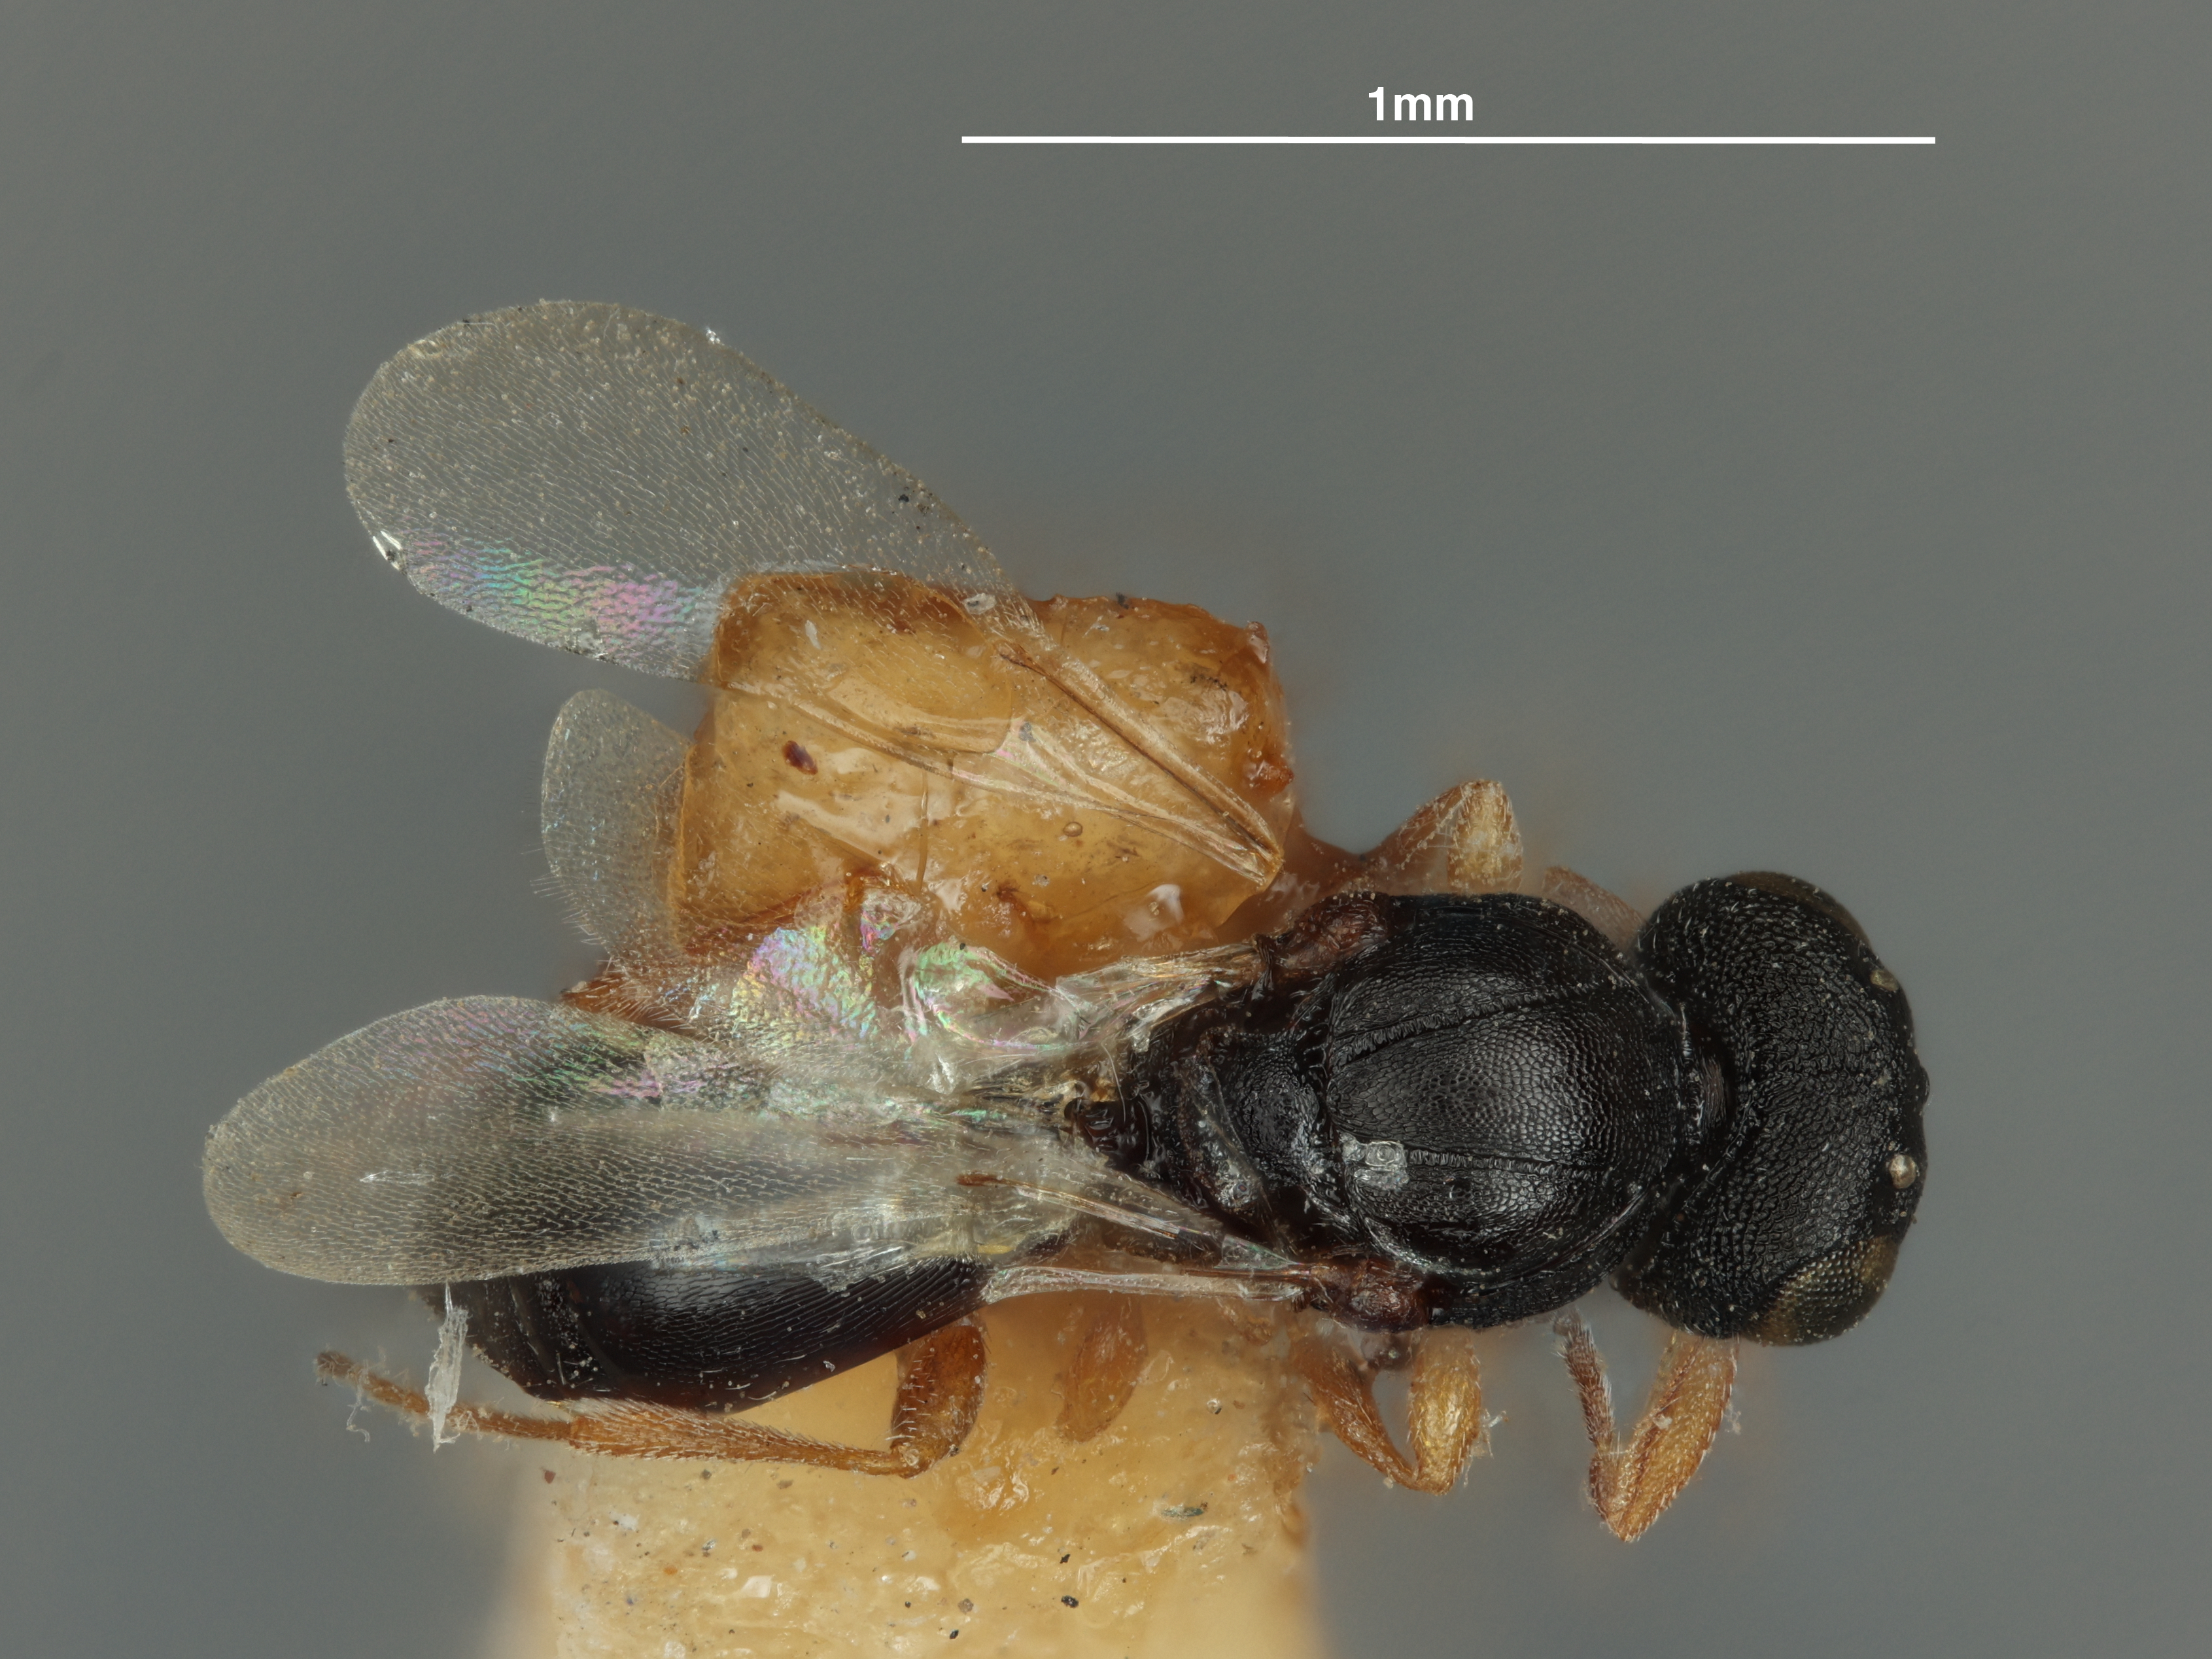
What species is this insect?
Metaclisis belonocnemae
